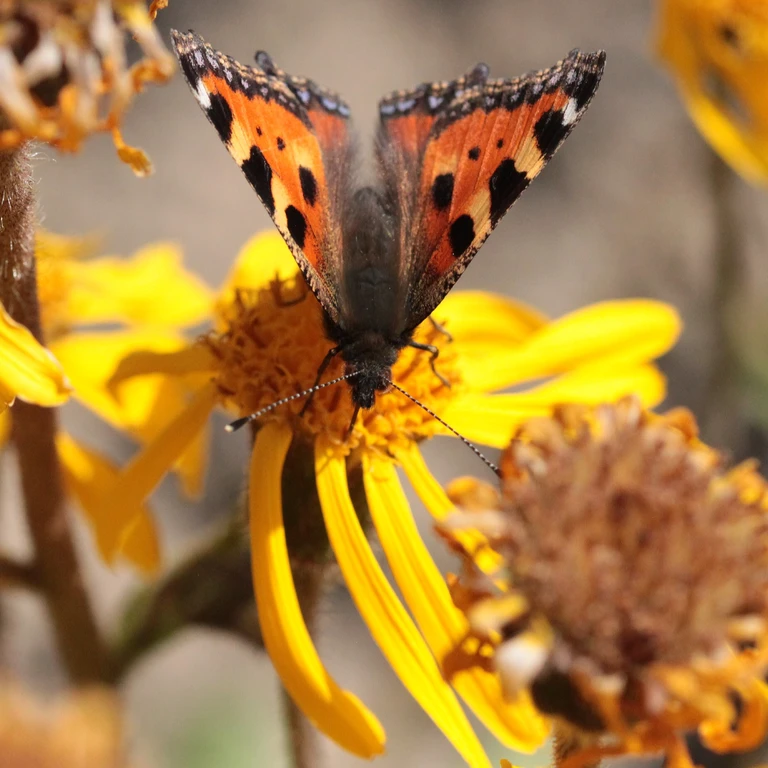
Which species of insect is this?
Aglais urticae
